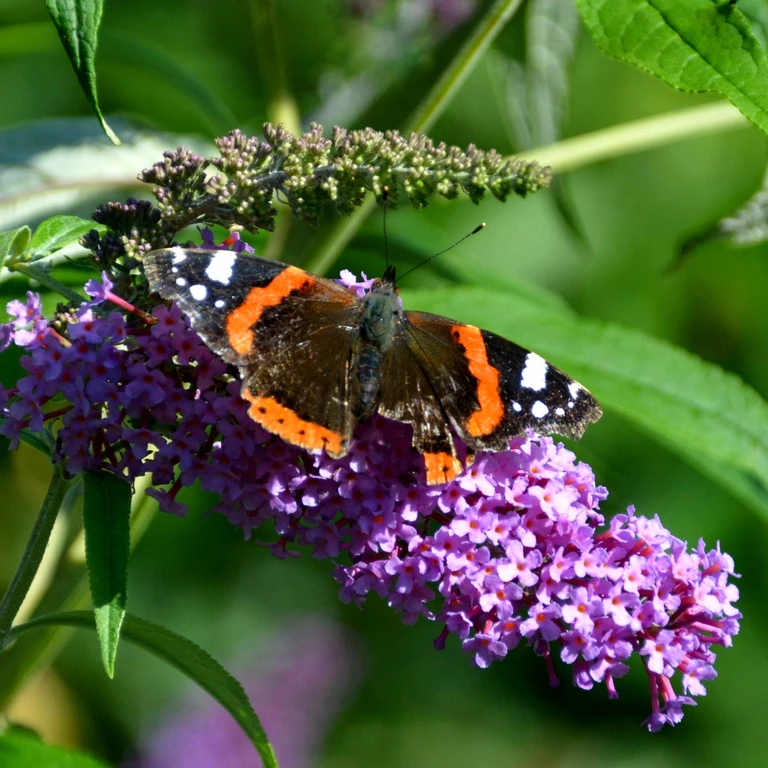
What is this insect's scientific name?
Vanessa atalanta
